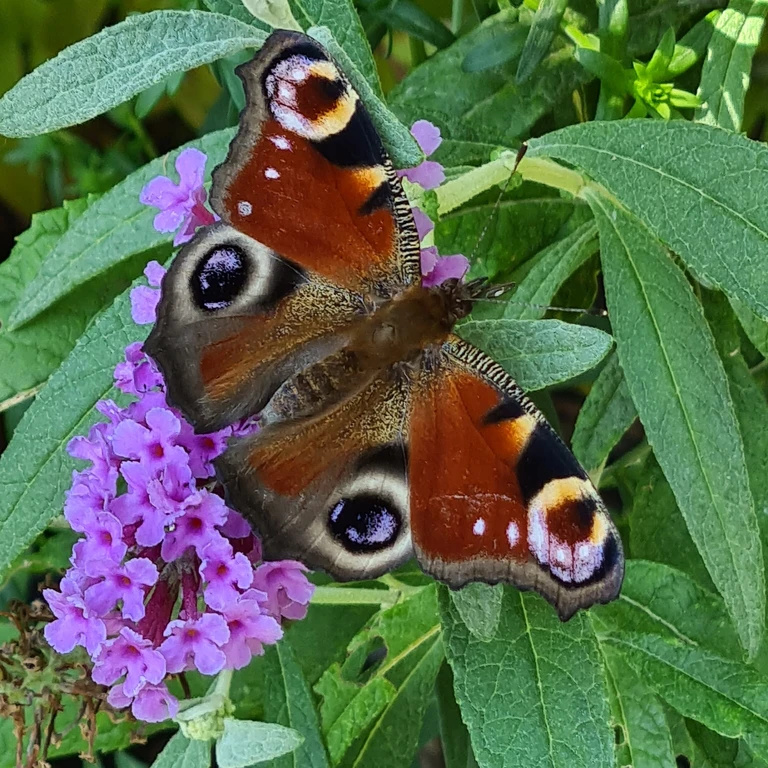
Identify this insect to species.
Aglais io
